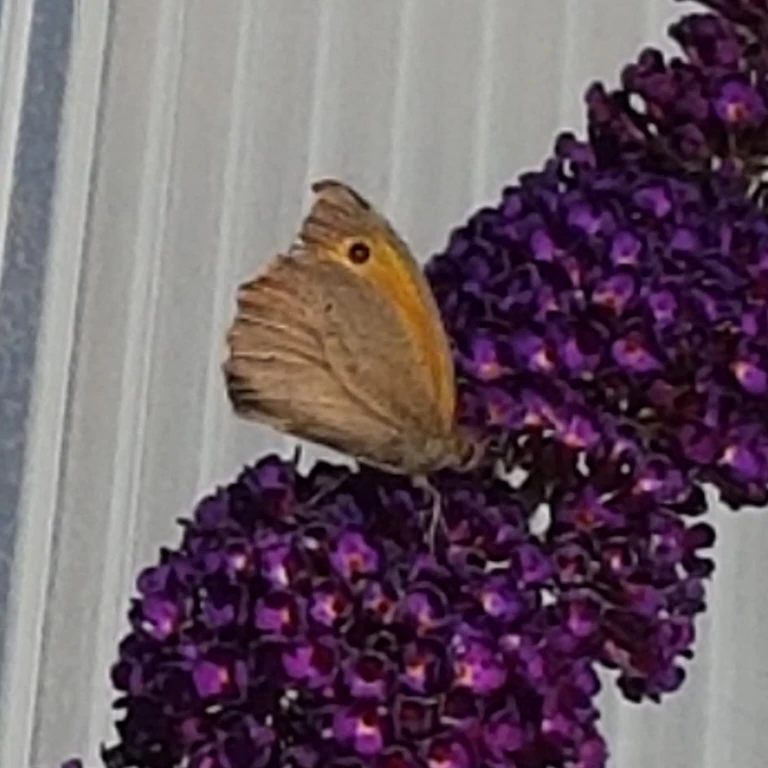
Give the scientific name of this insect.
Maniola jurtina
